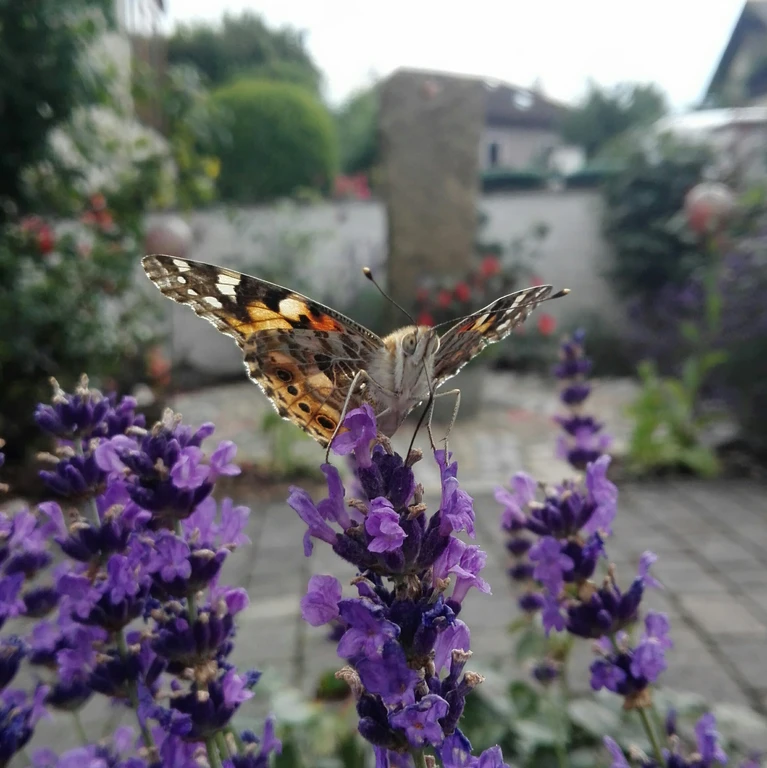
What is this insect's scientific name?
Vanessa cardui
